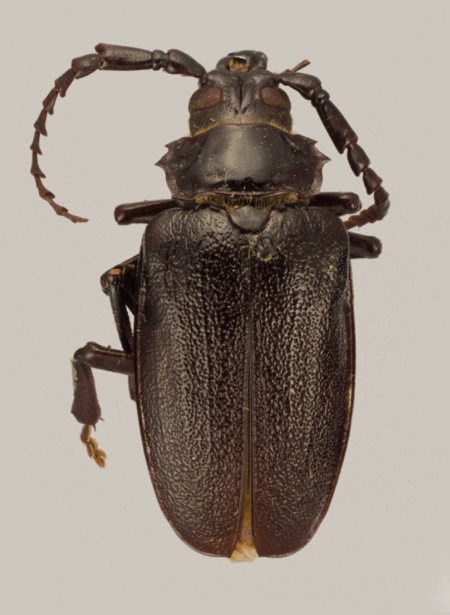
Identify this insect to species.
Prionus nigrescens (also Prionus laticollis)
